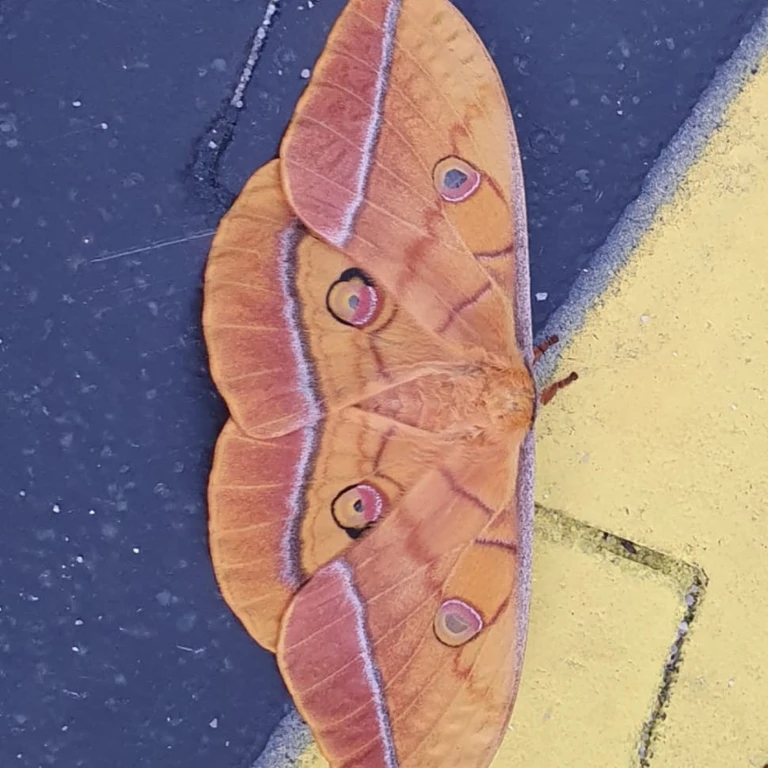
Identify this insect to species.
Antheraea yamamai
